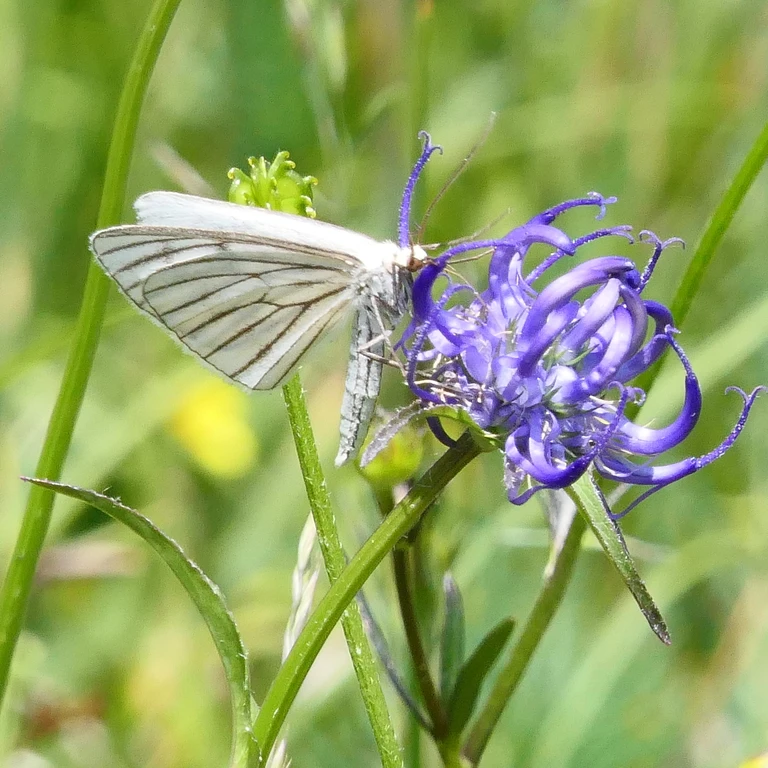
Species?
Siona lineata
